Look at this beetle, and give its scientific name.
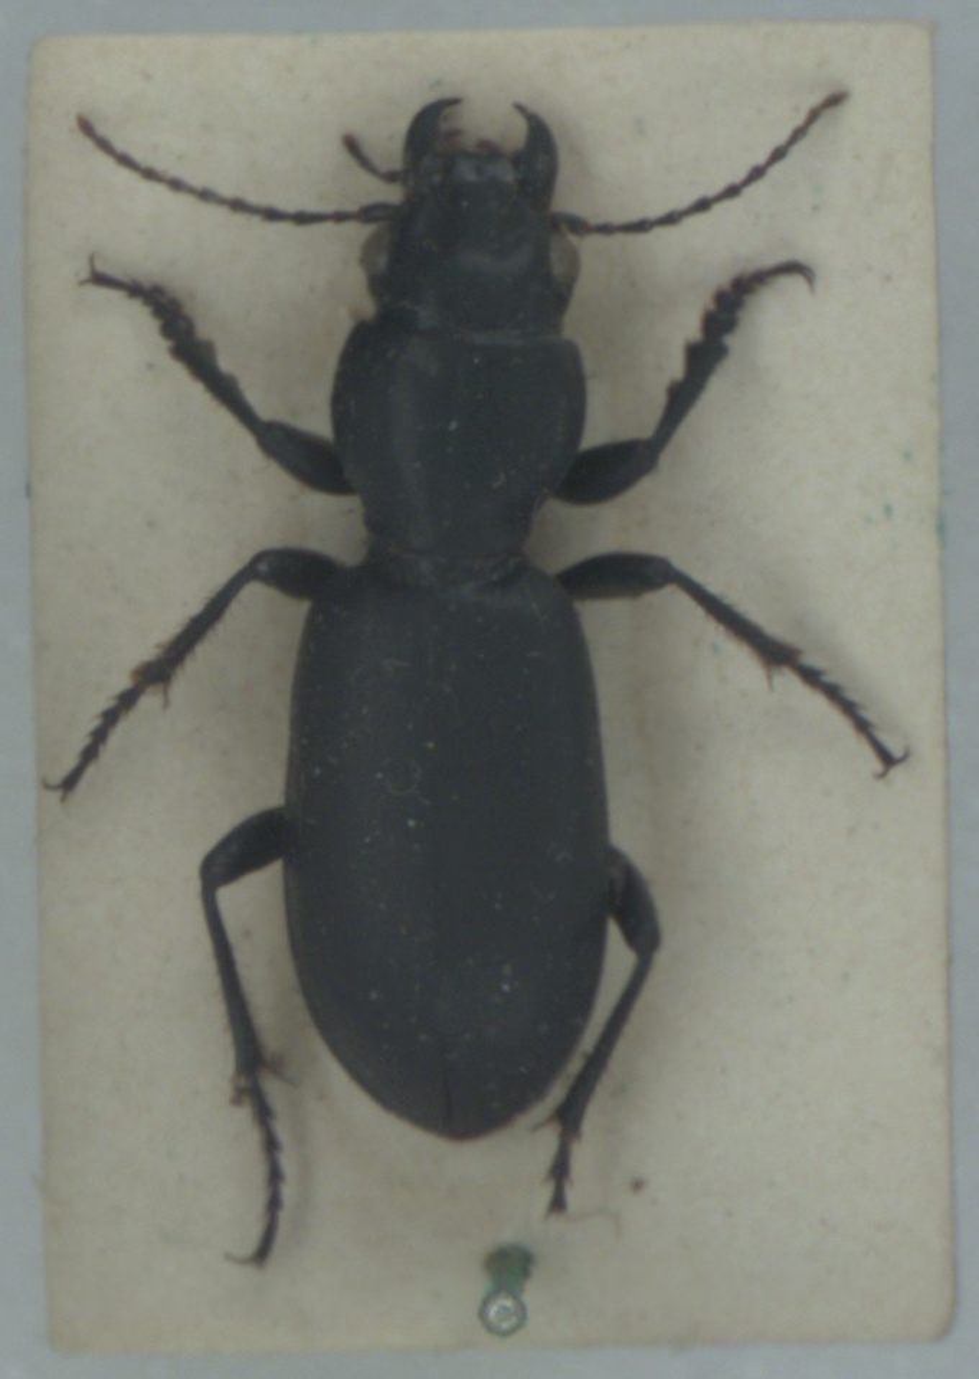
Broscus cephalotes
